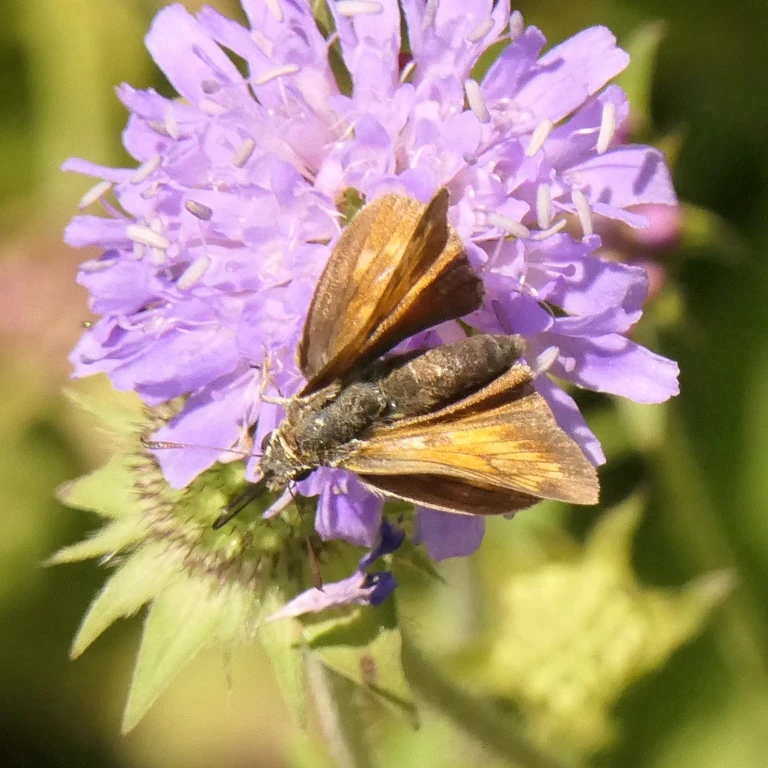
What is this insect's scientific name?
Ochlodes sylvanus (also Ochlodes venata)
